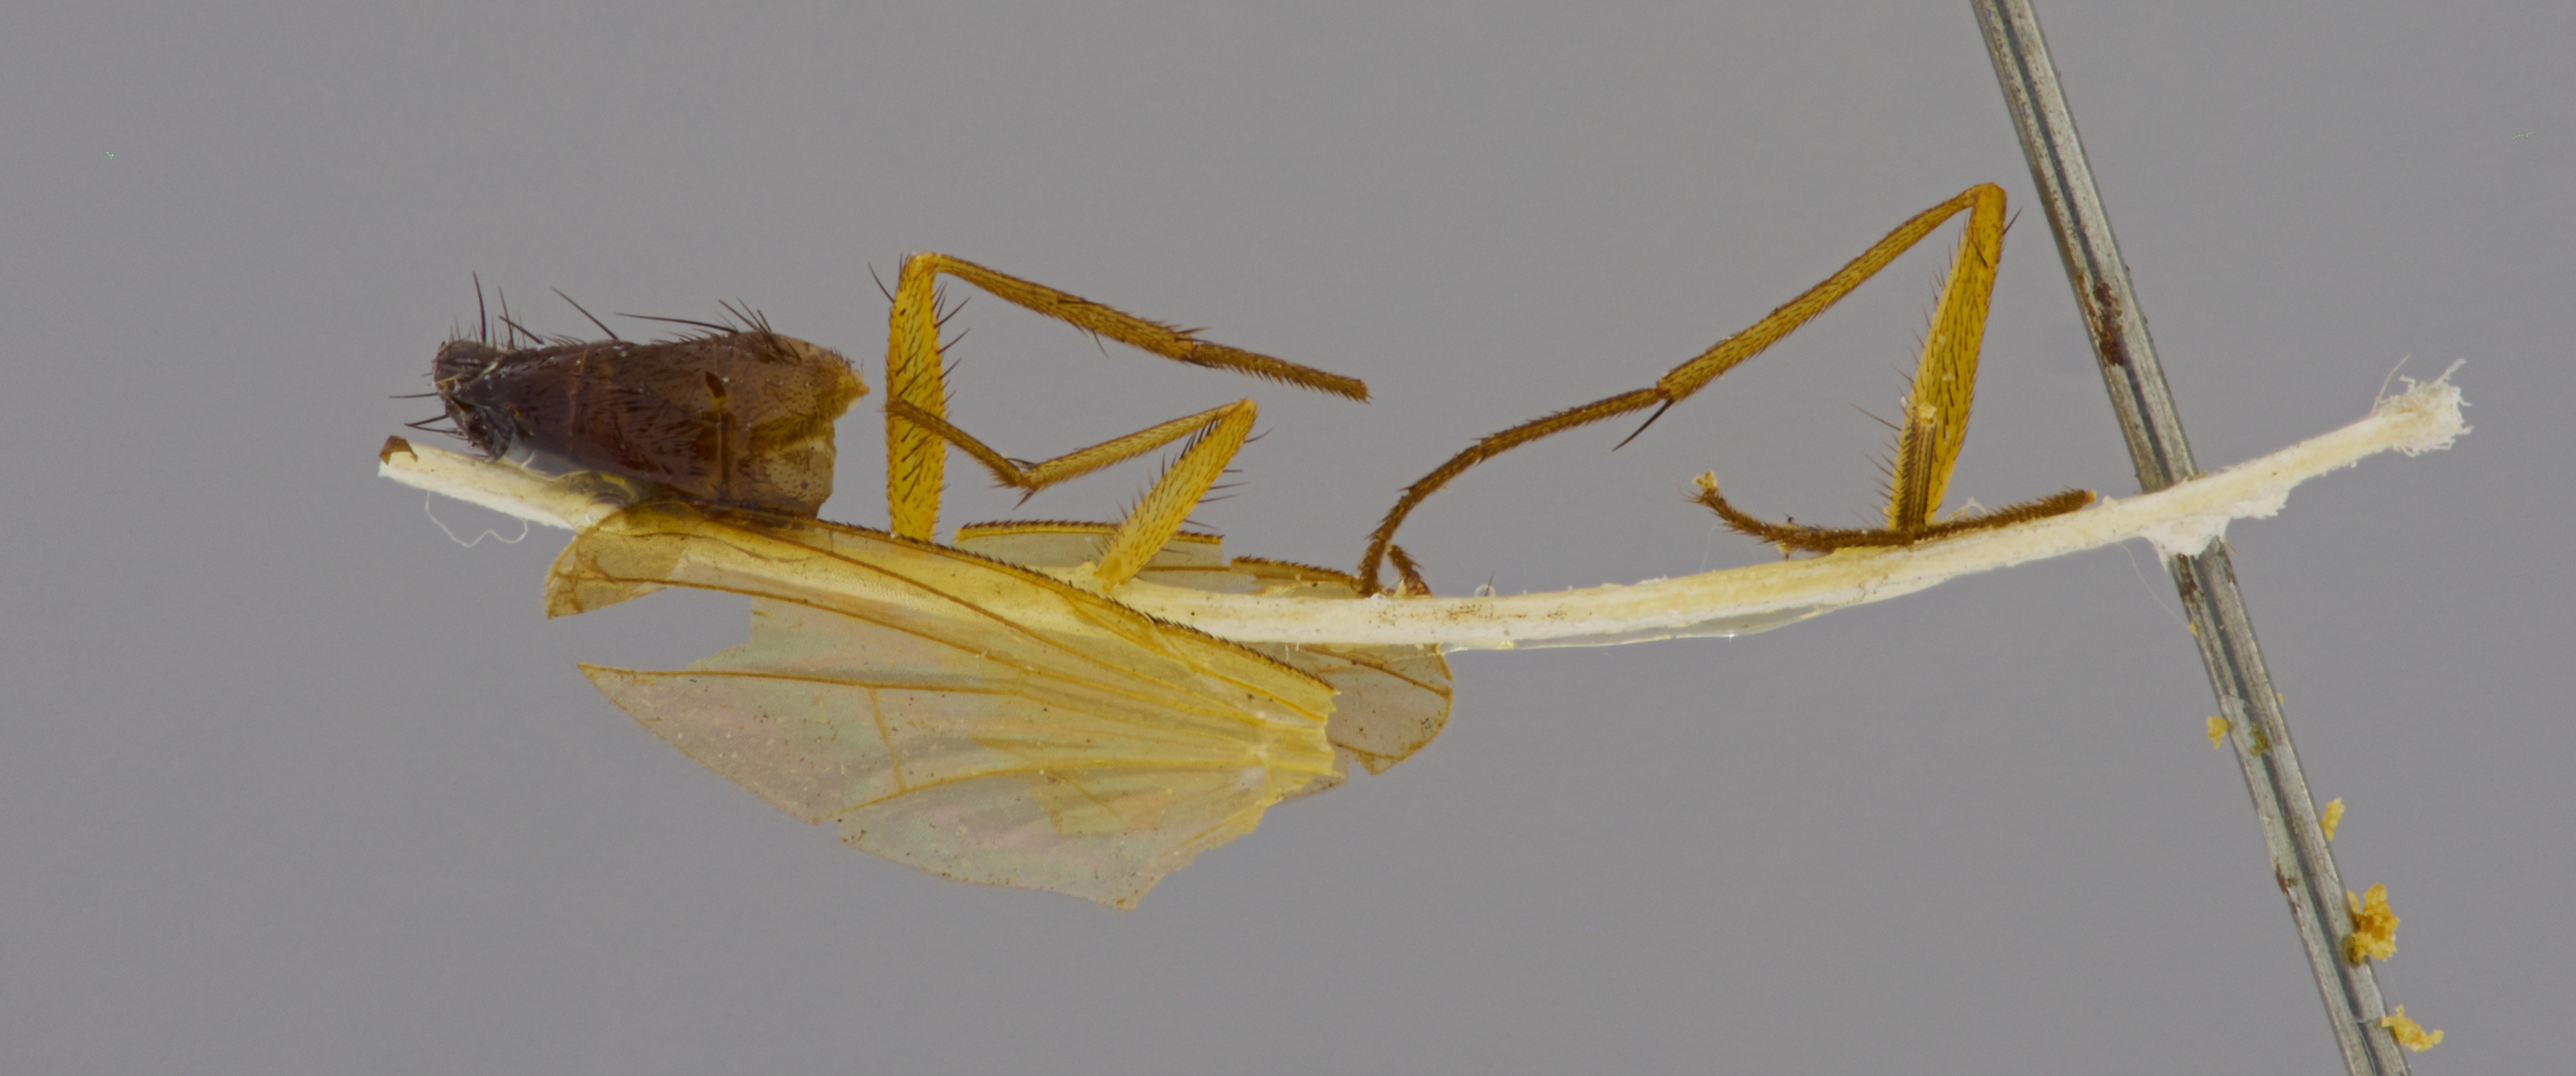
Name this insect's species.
Dichaetomyia tenuis
